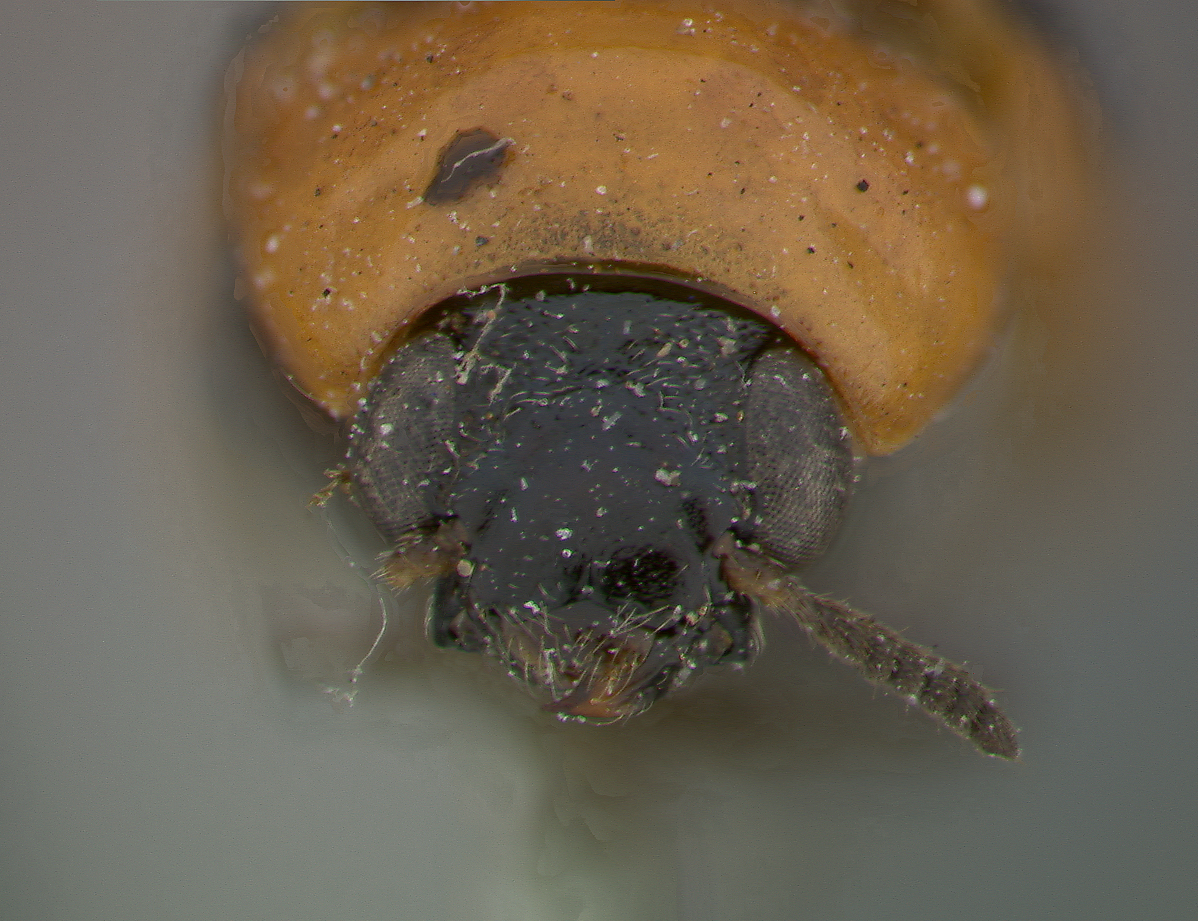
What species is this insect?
Smaragdina brevicornis
